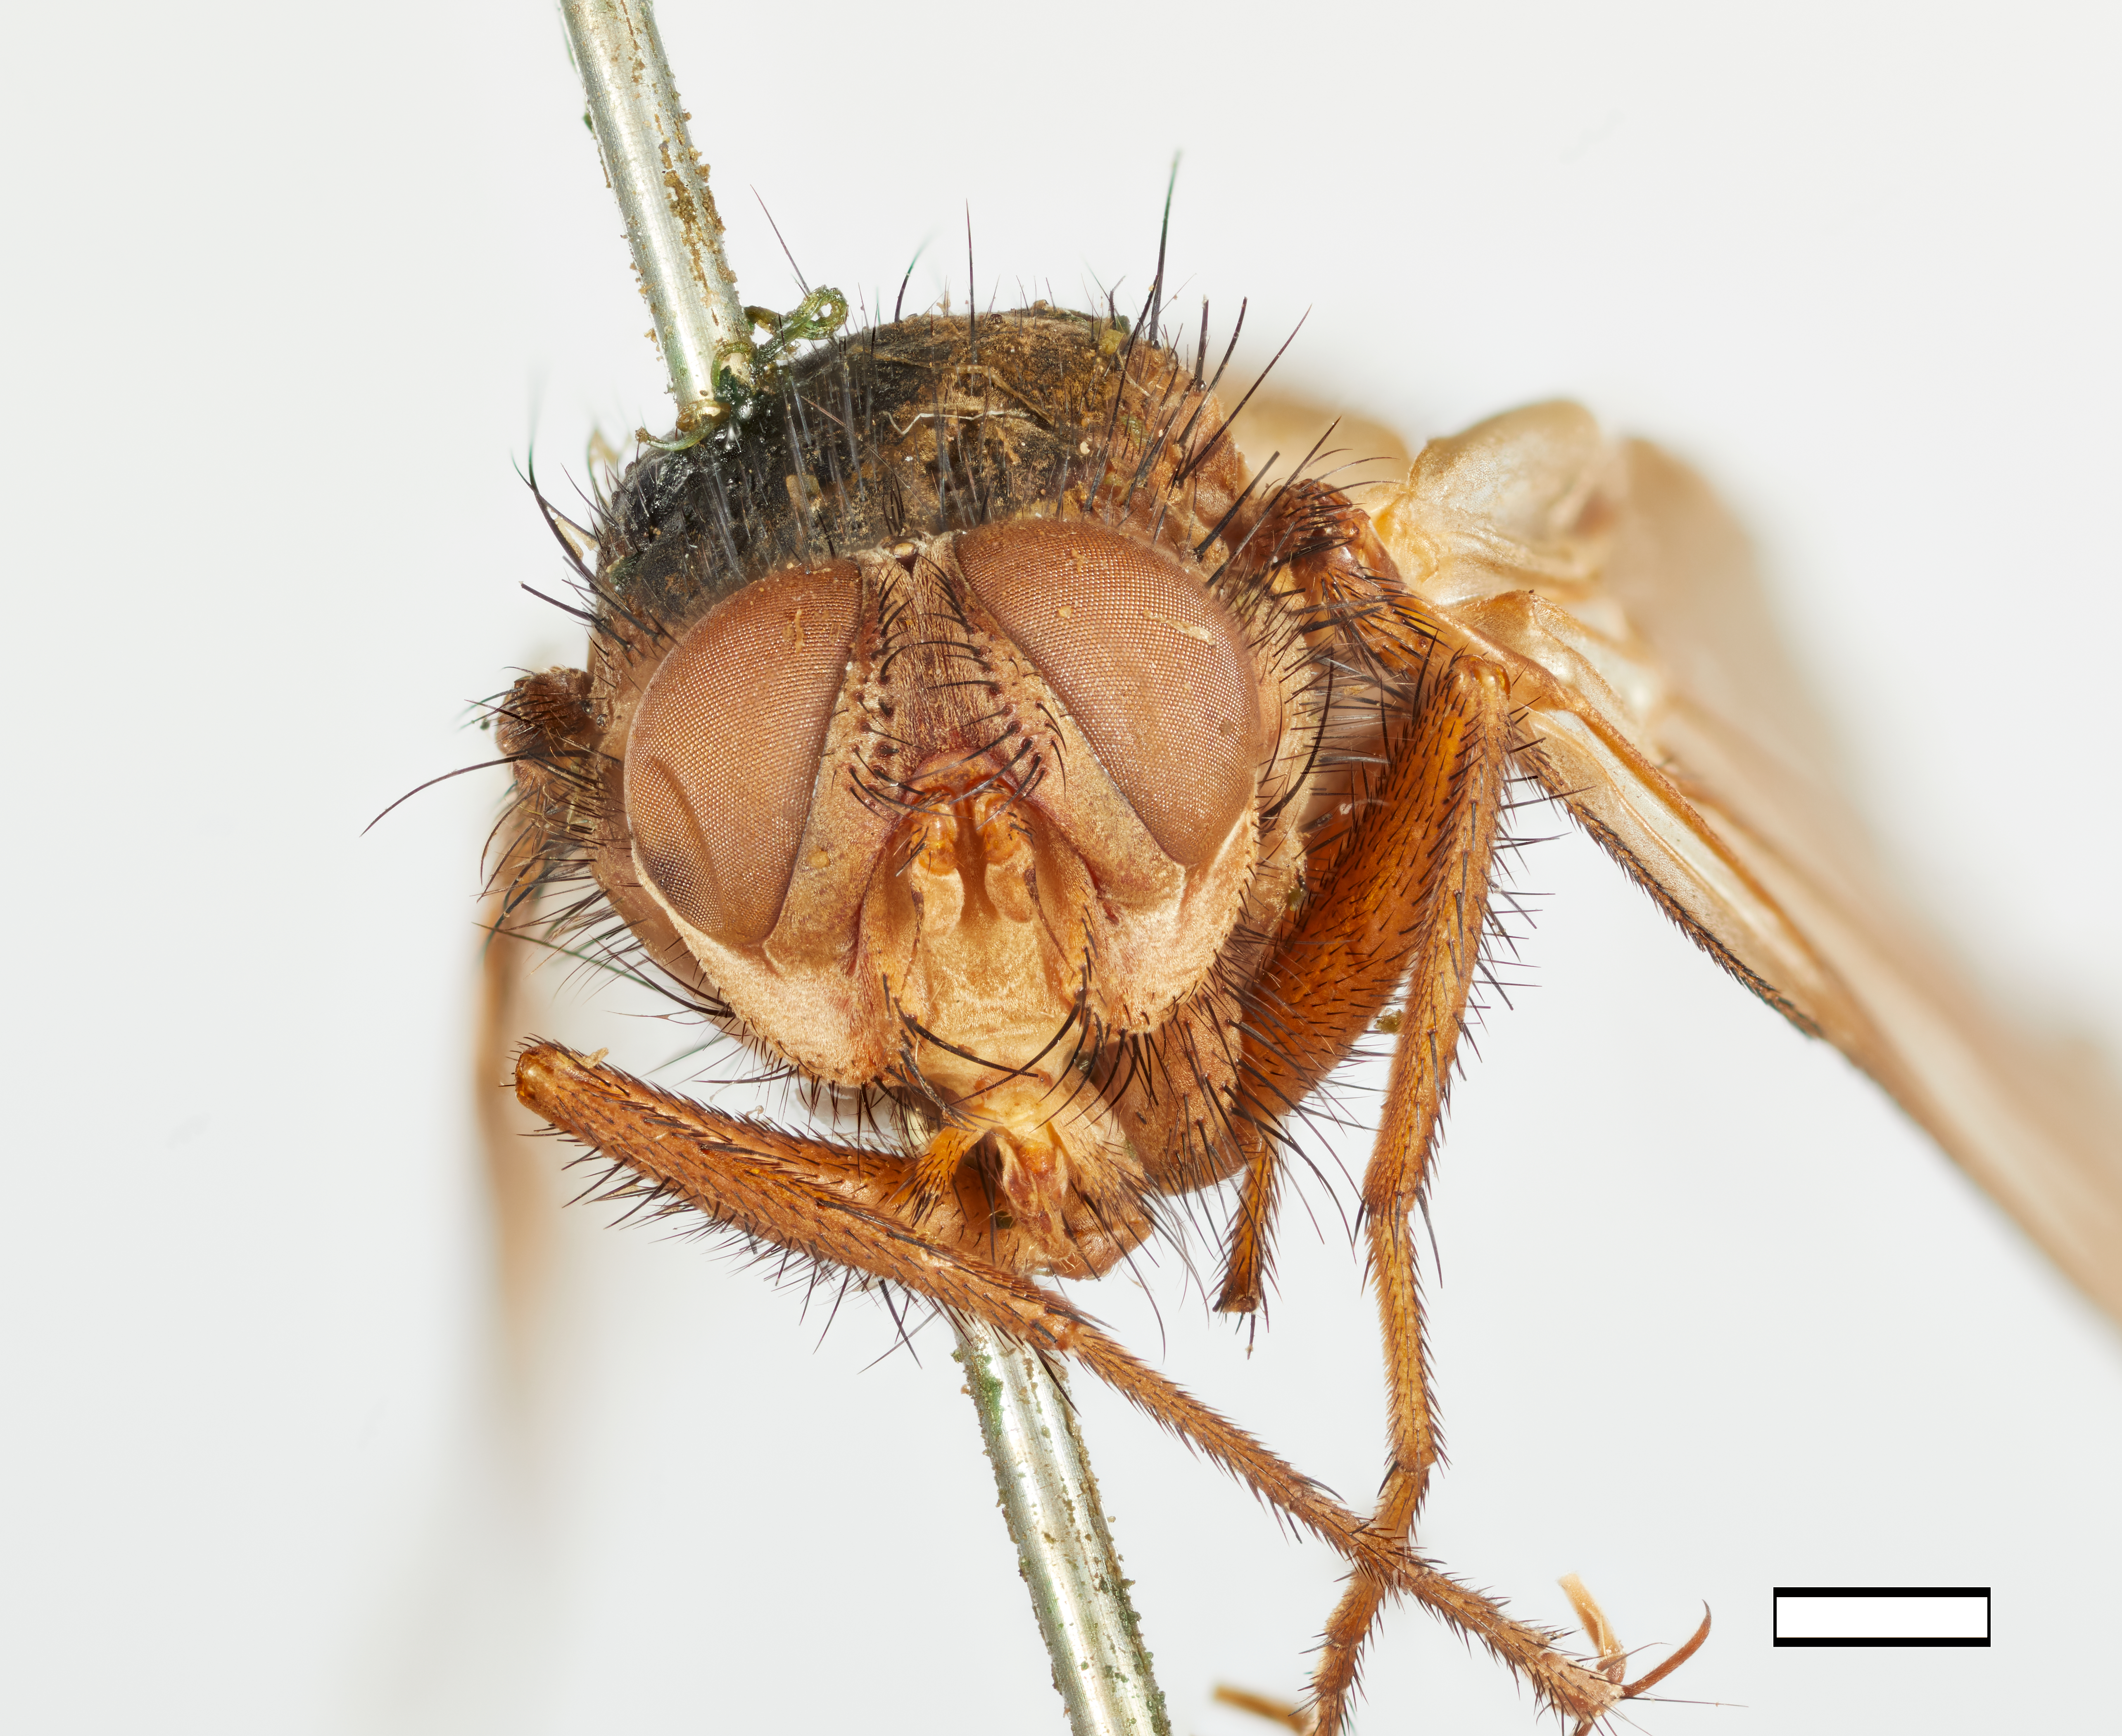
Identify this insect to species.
Megaparia flaveola
